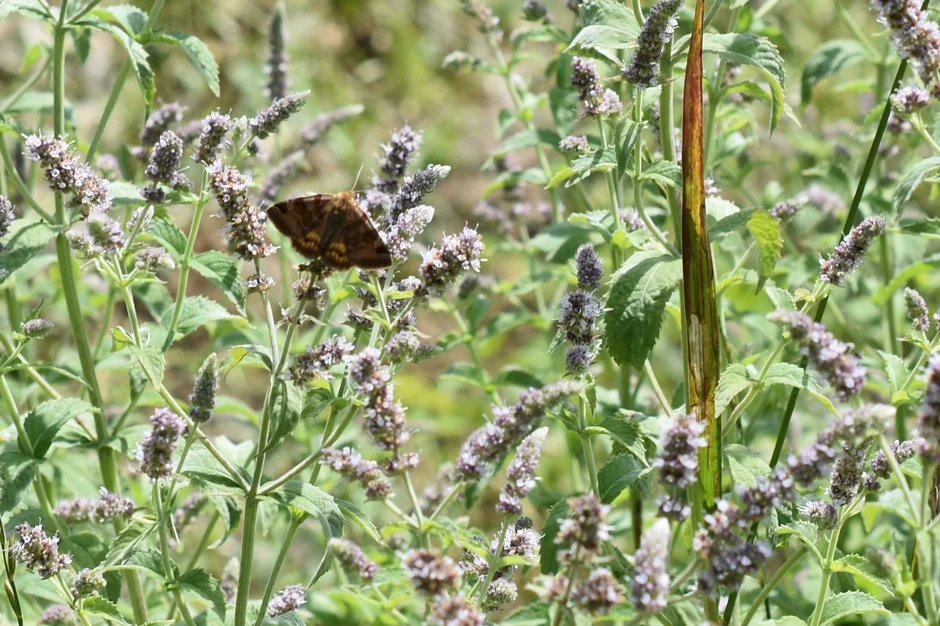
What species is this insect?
Euclidia glyphica
